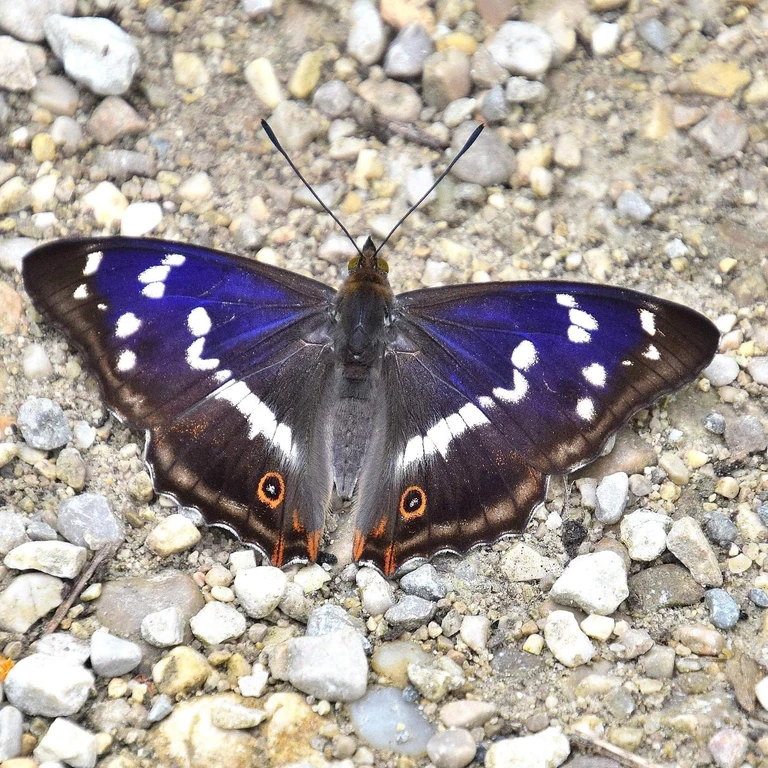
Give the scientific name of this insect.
Apatura iris
